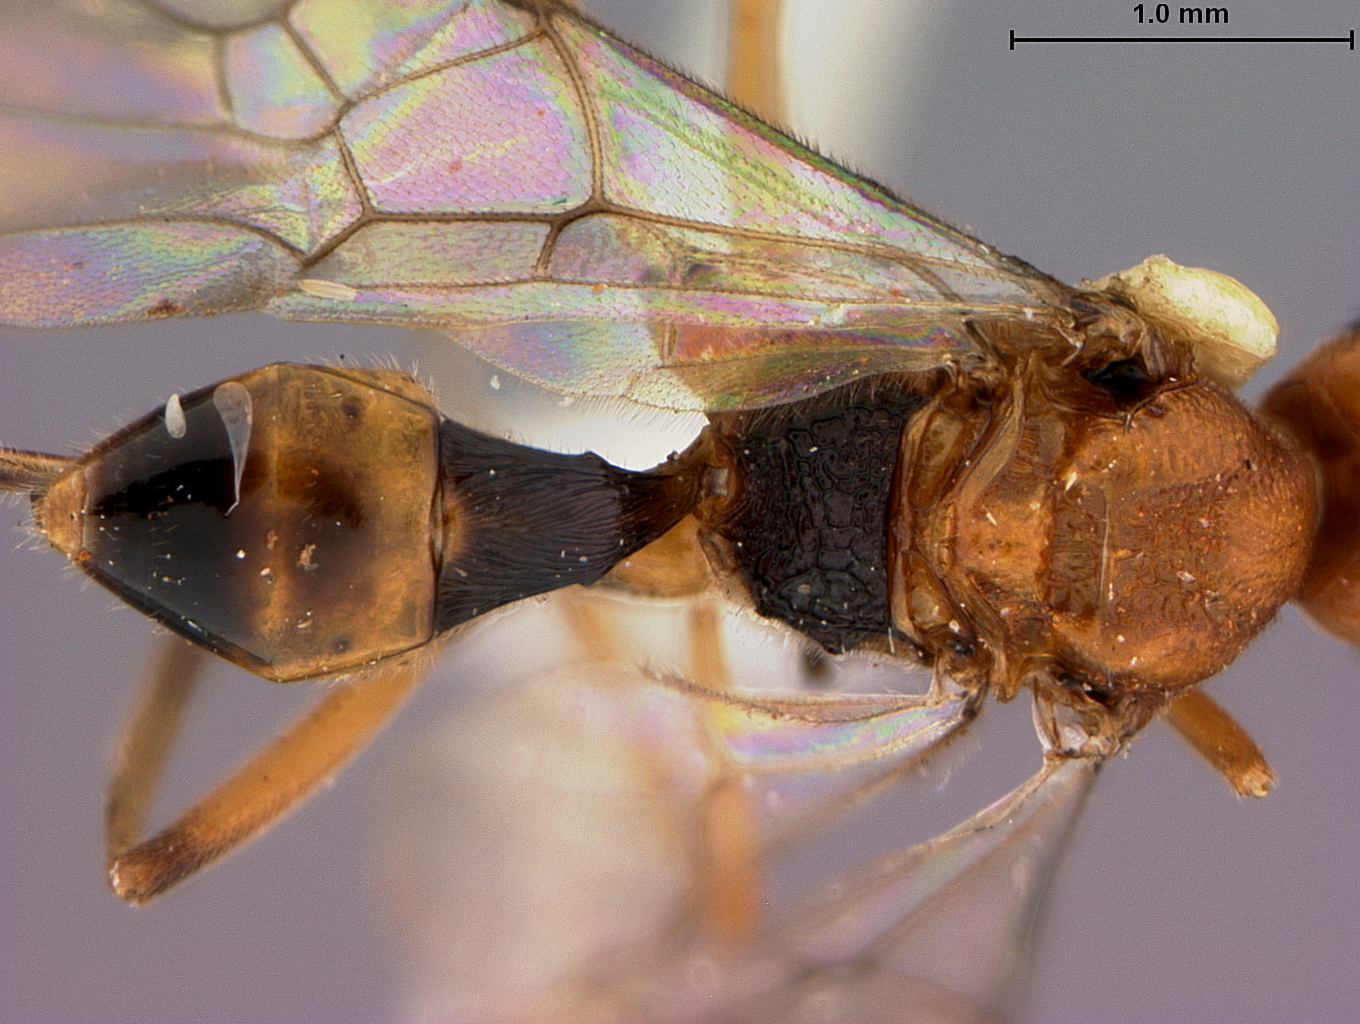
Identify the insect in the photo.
Meteorus acronyctae
